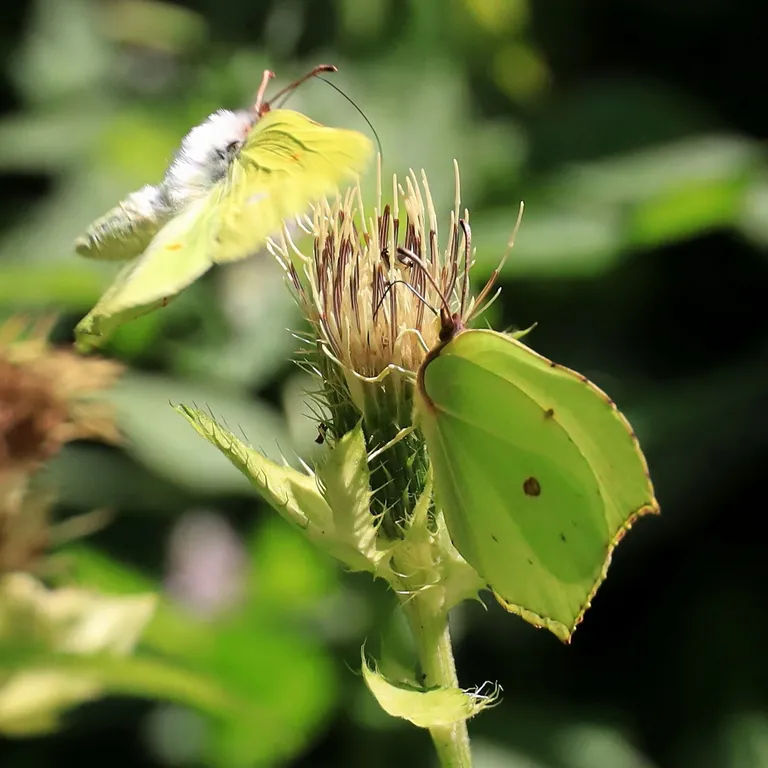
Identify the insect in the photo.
Gonepteryx rhamni
